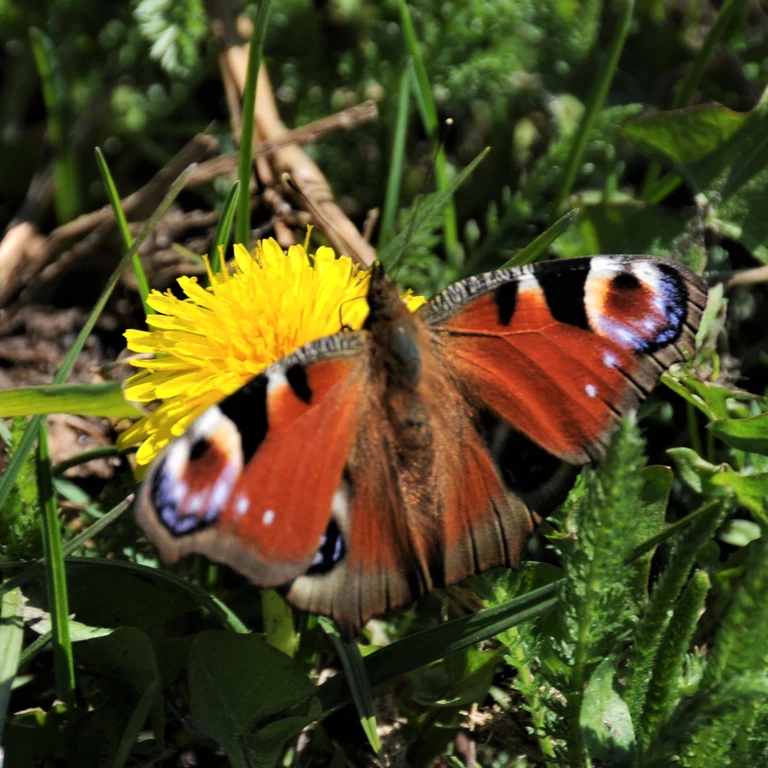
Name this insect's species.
Aglais io
